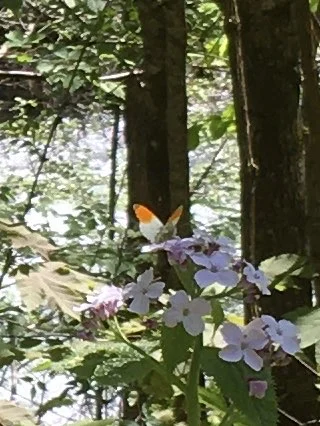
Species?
Anthocharis cardamines
